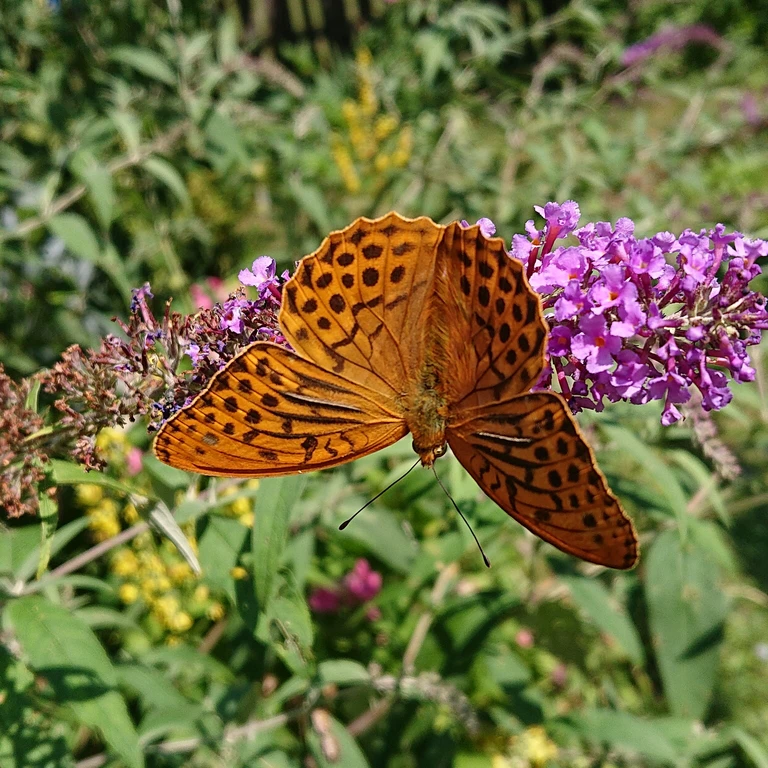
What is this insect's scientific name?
Argynnis paphia
